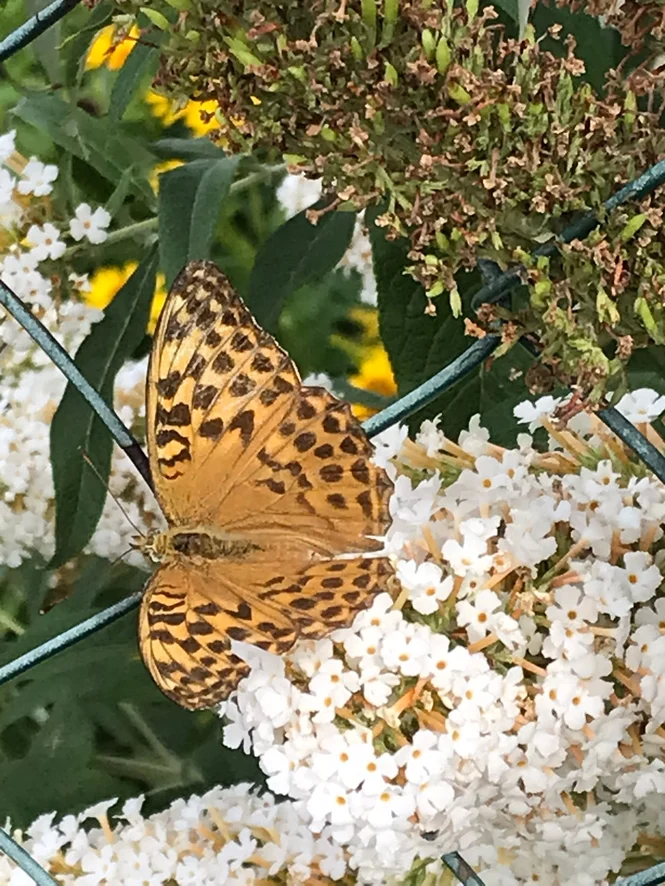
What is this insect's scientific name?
Argynnis paphia
